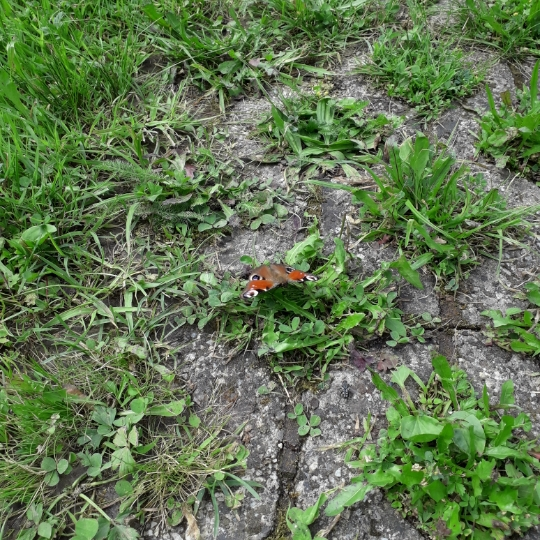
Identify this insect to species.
Aglais io
